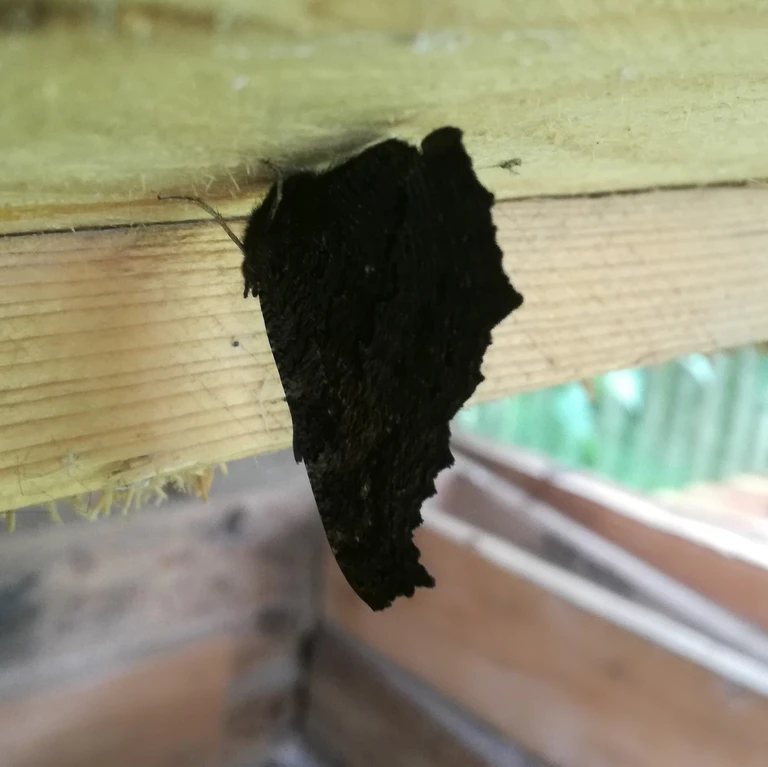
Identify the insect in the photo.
Aglais io
